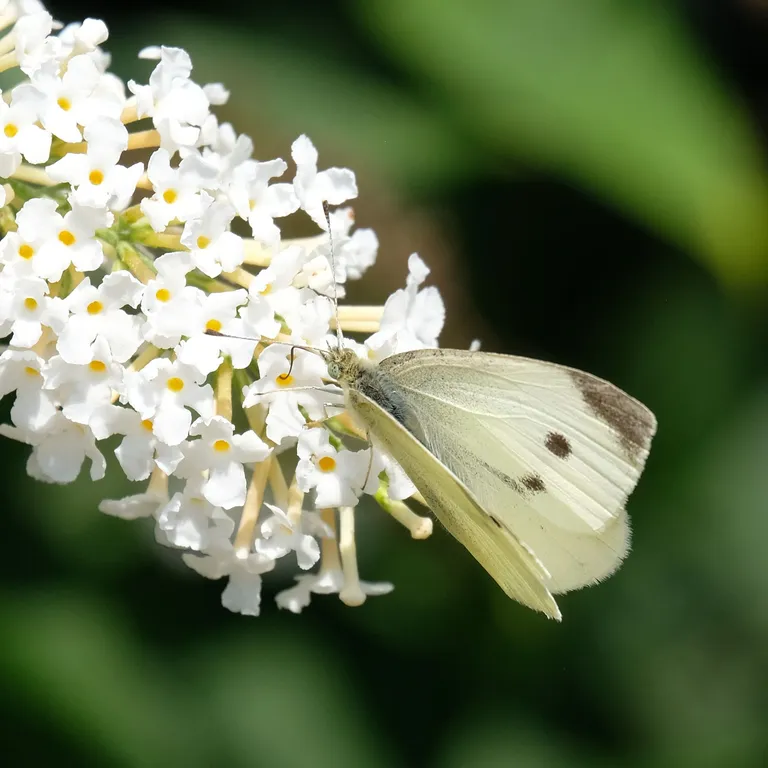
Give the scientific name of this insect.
Pieris rapae
